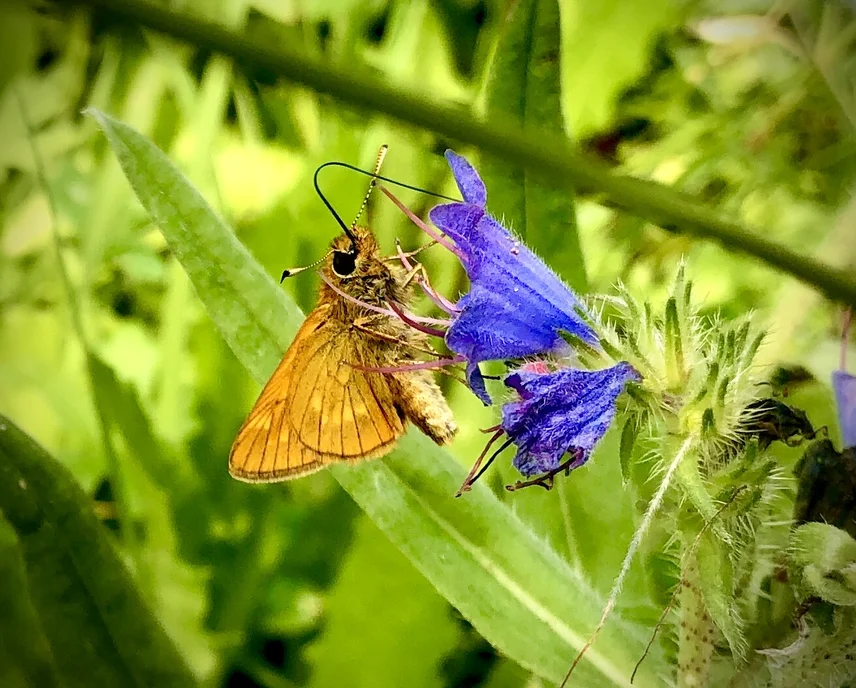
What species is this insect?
Ochlodes sylvanus (also Ochlodes venata)
